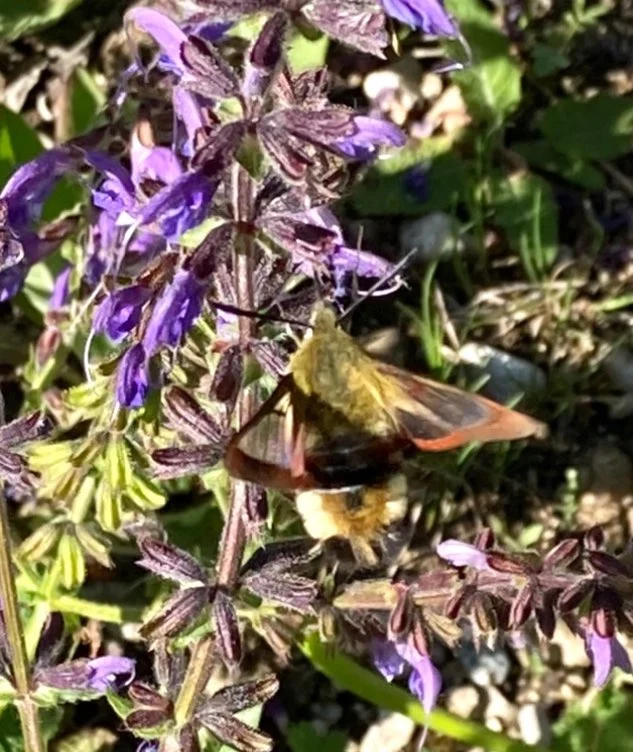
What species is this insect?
Hemaris fuciformis
